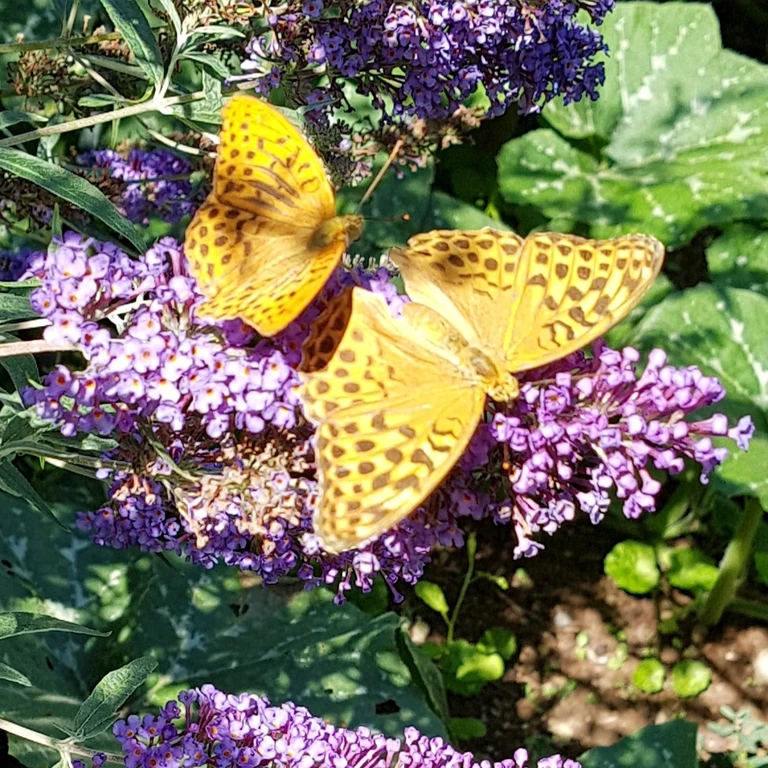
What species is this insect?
Argynnis paphia
